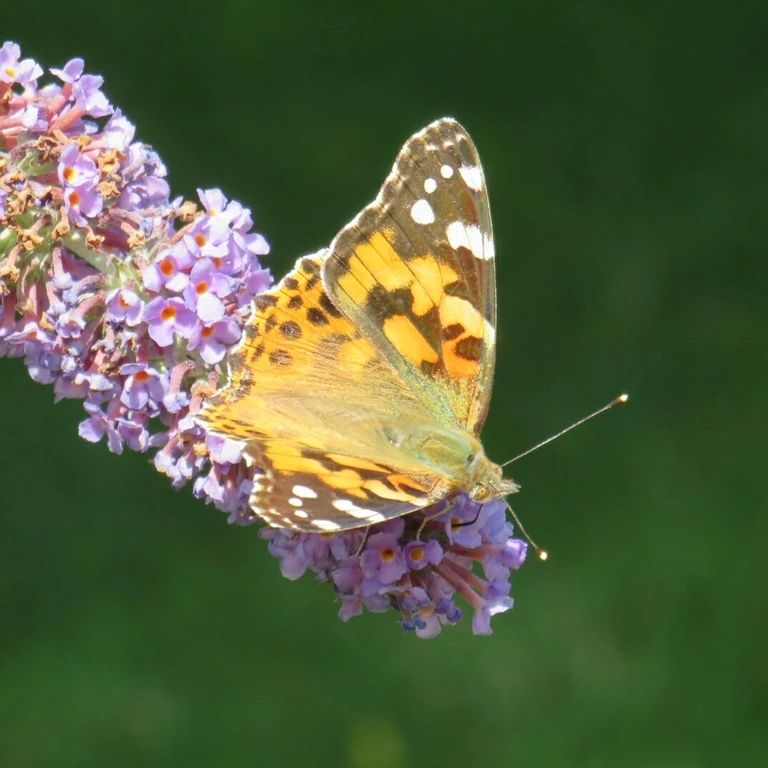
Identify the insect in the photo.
Vanessa cardui
